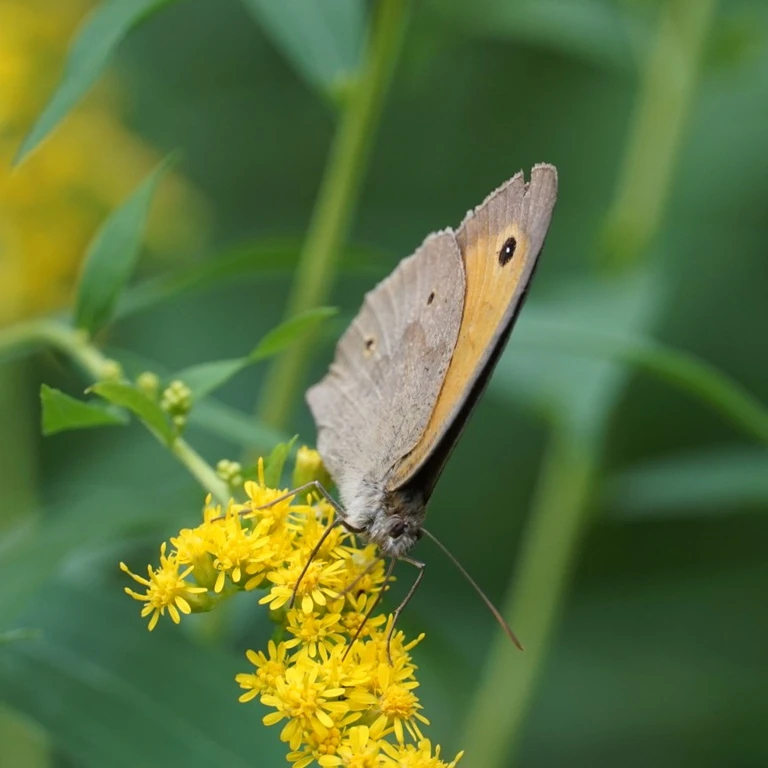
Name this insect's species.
Maniola jurtina
